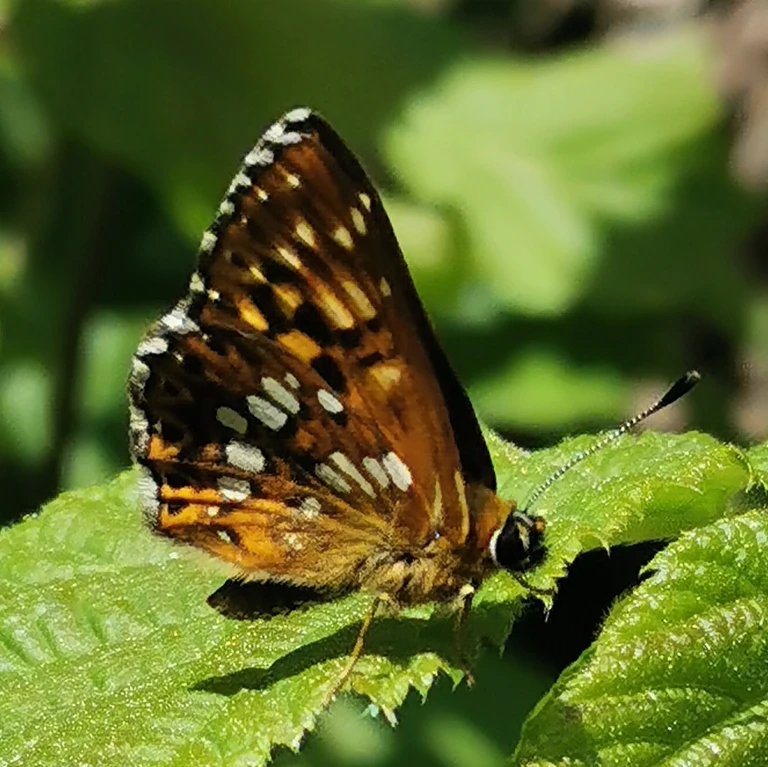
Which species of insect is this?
Hamearis lucina
